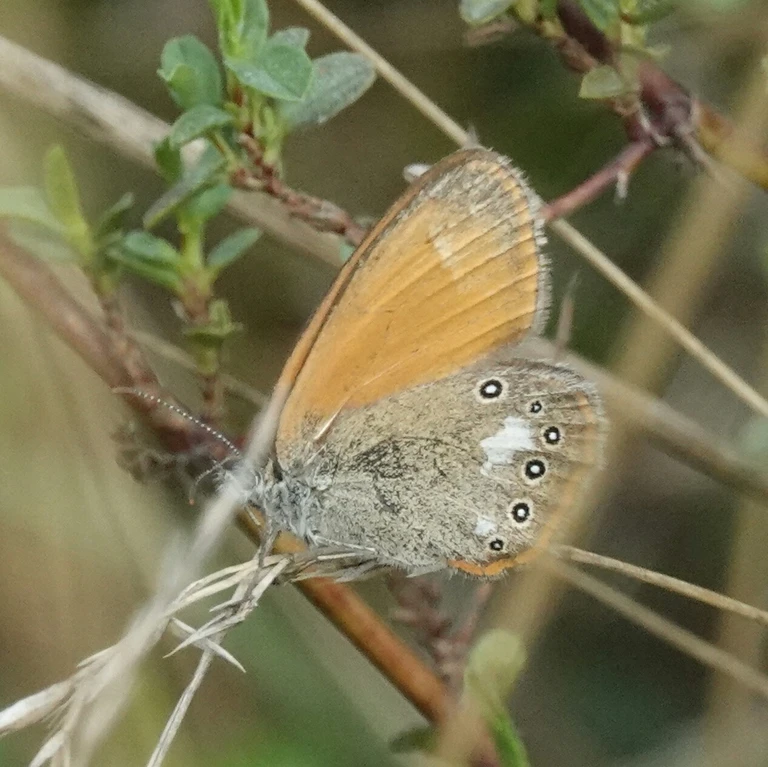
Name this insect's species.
Coenonympha glycerion (also Coenonympha iphis)
